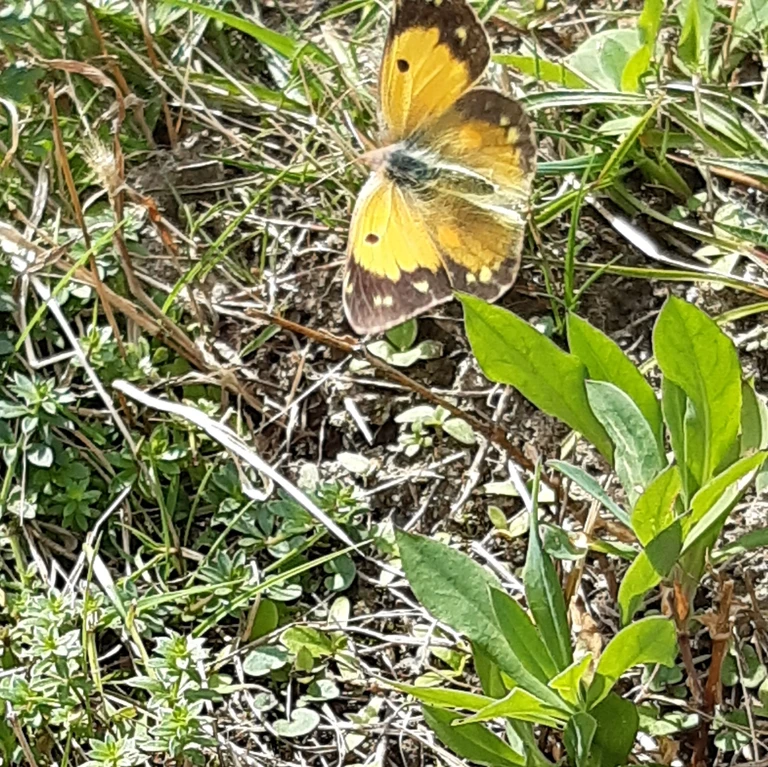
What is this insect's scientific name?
Colias croceus
